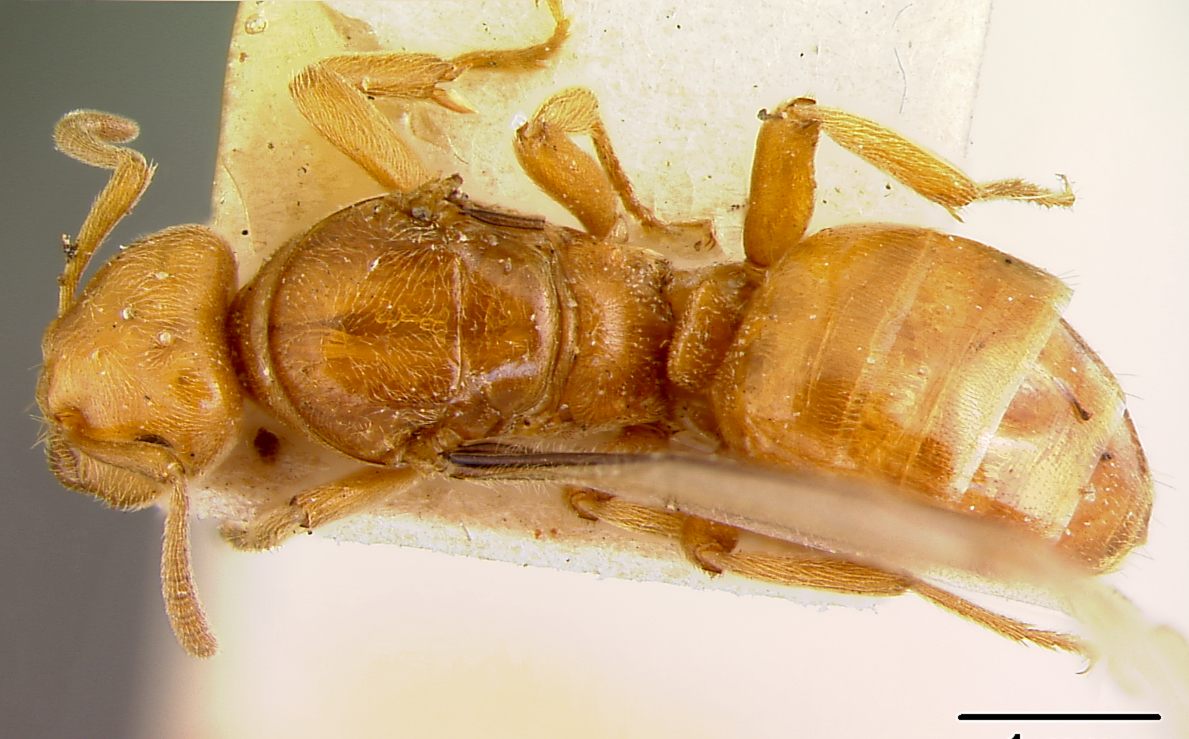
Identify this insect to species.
Lasius interjectus
